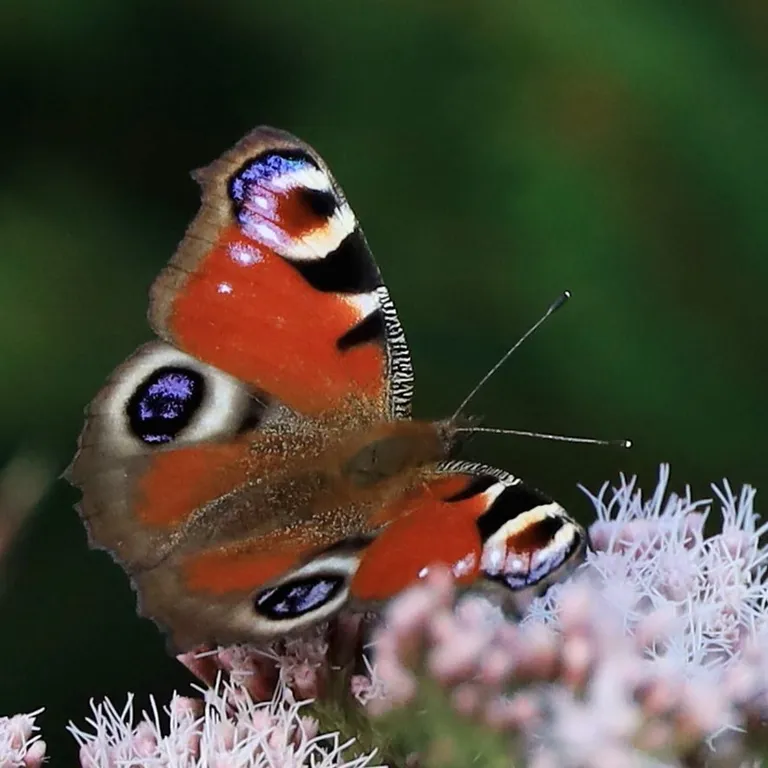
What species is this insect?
Aglais io
